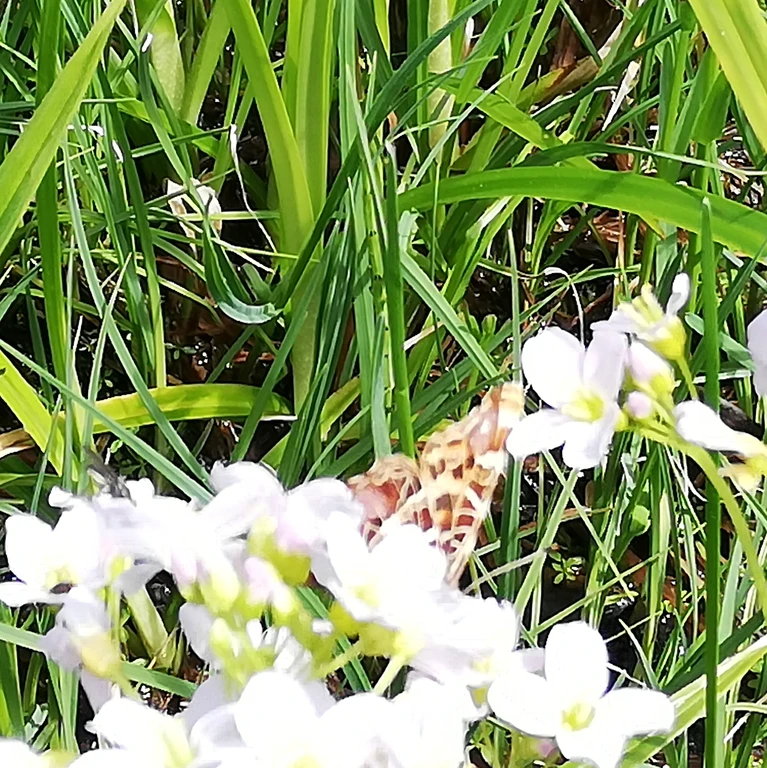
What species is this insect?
Araschnia levana
